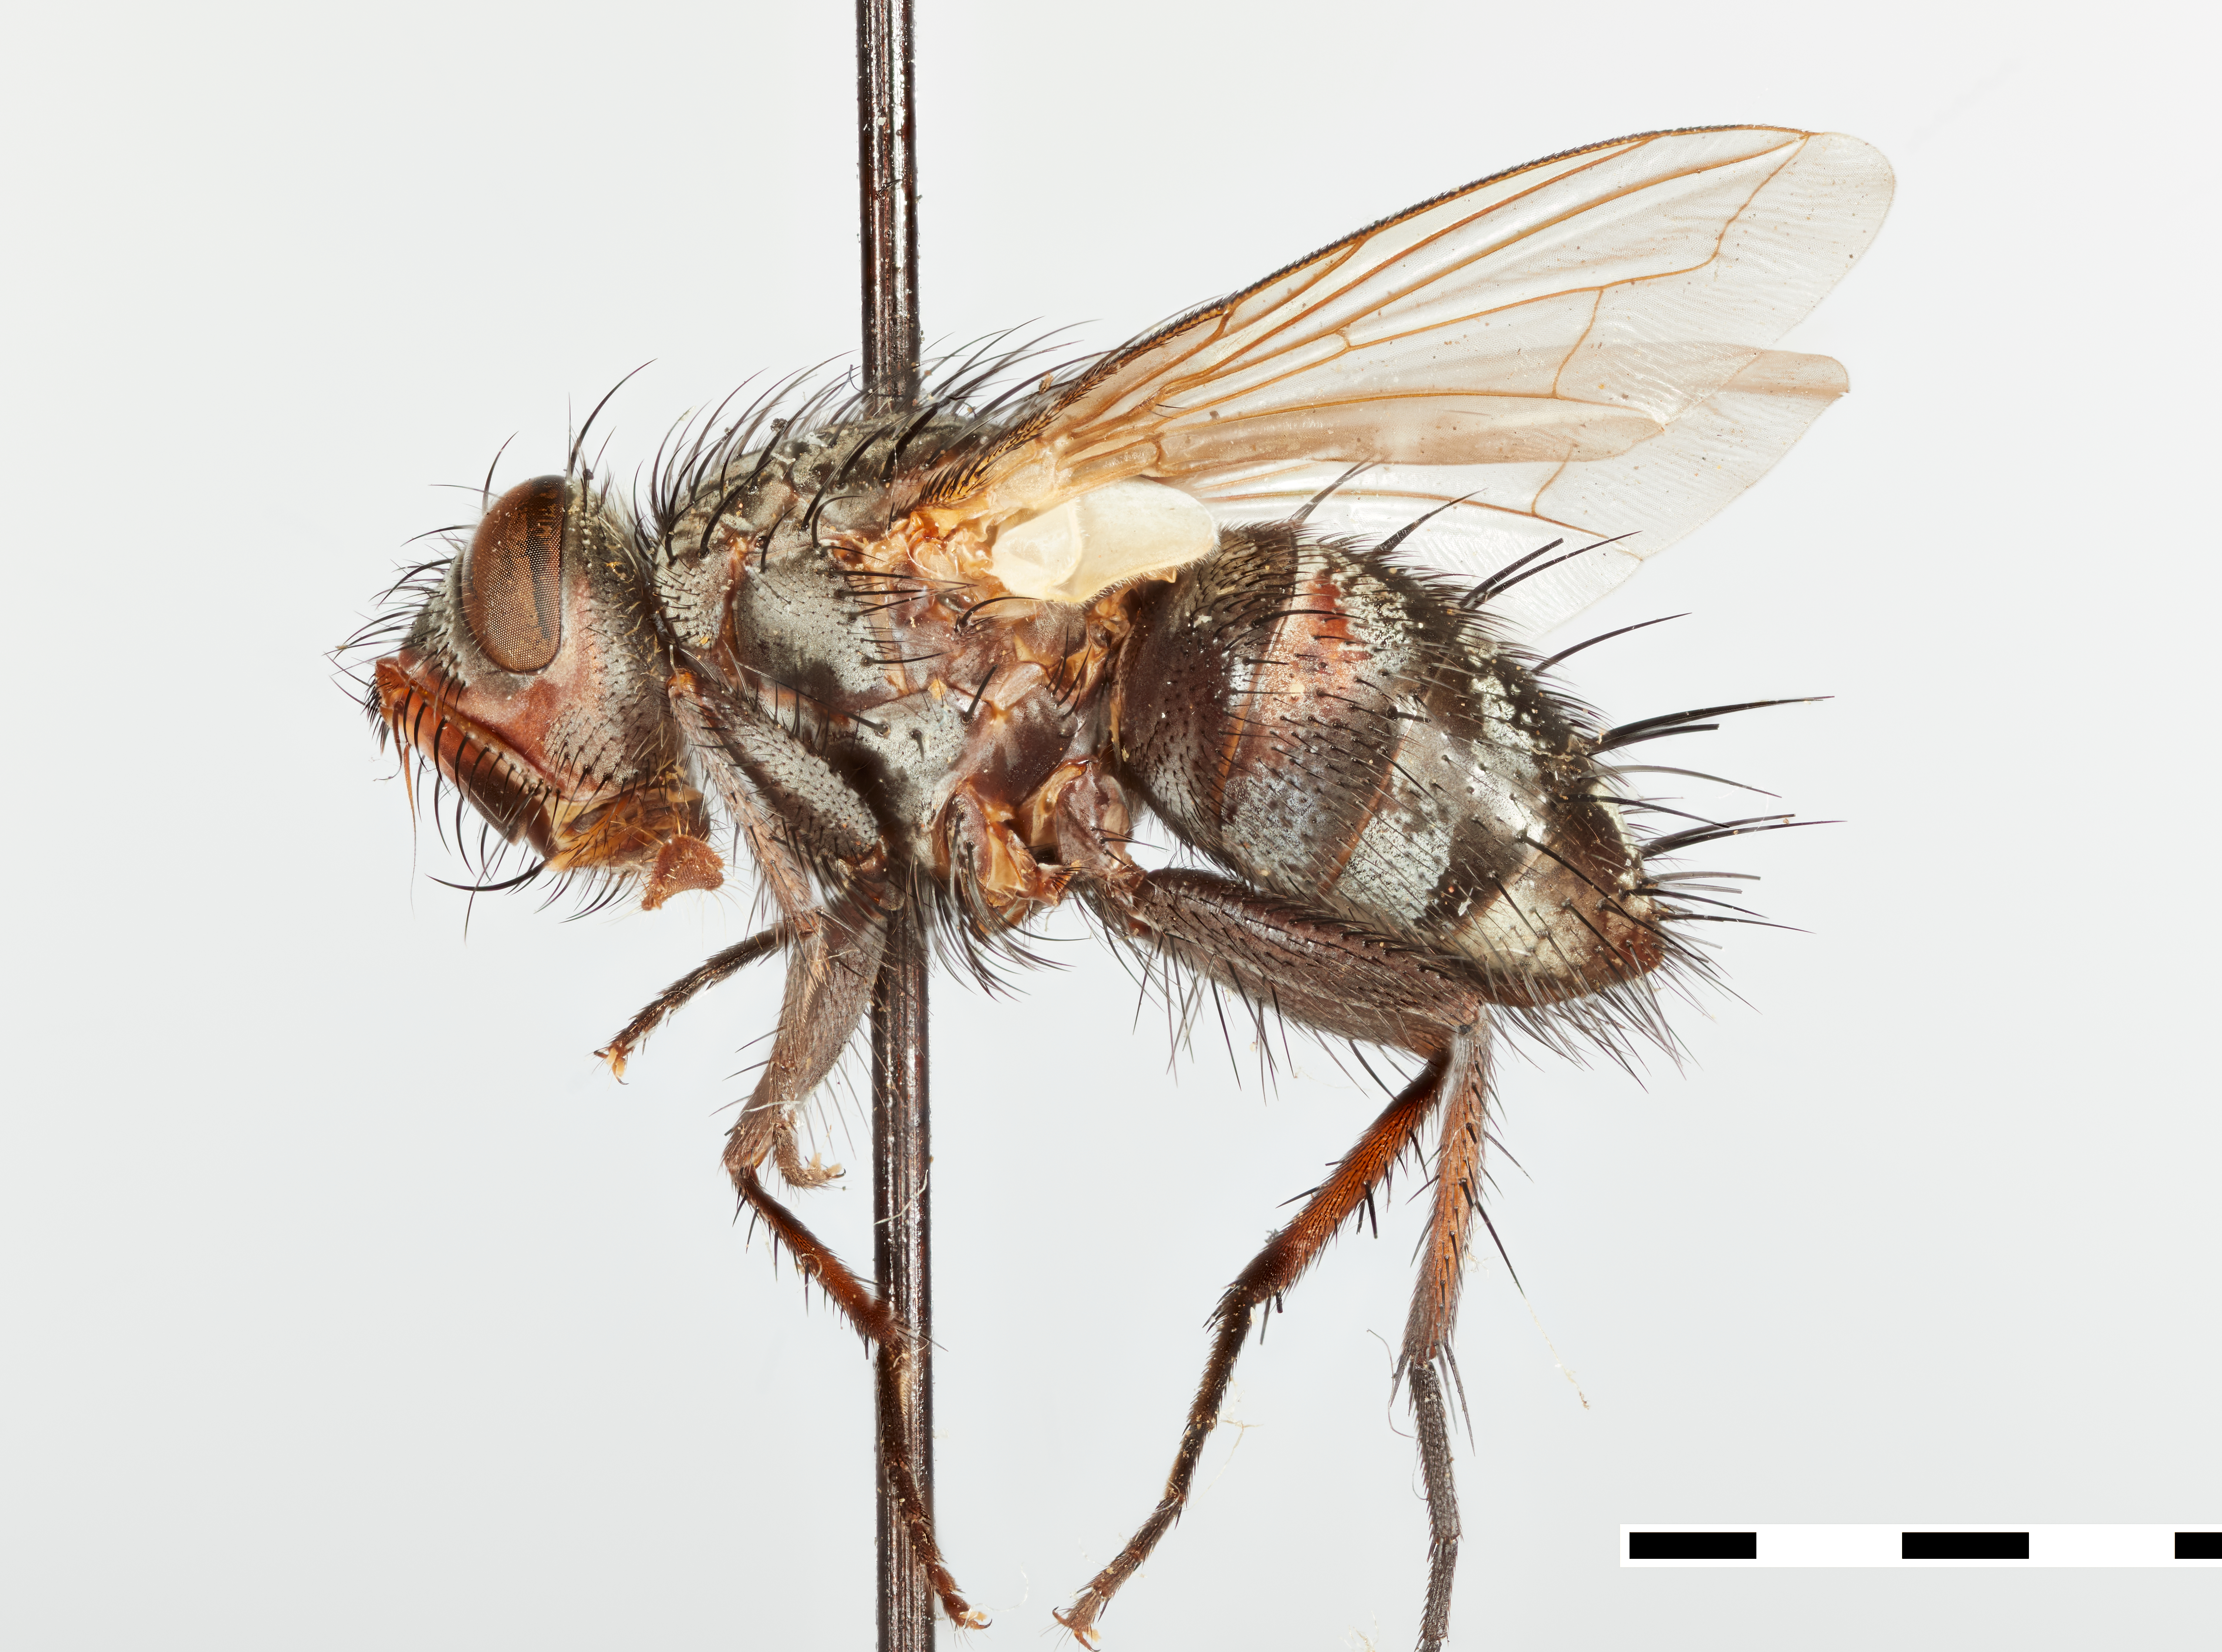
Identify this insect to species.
Phorocera facialis
